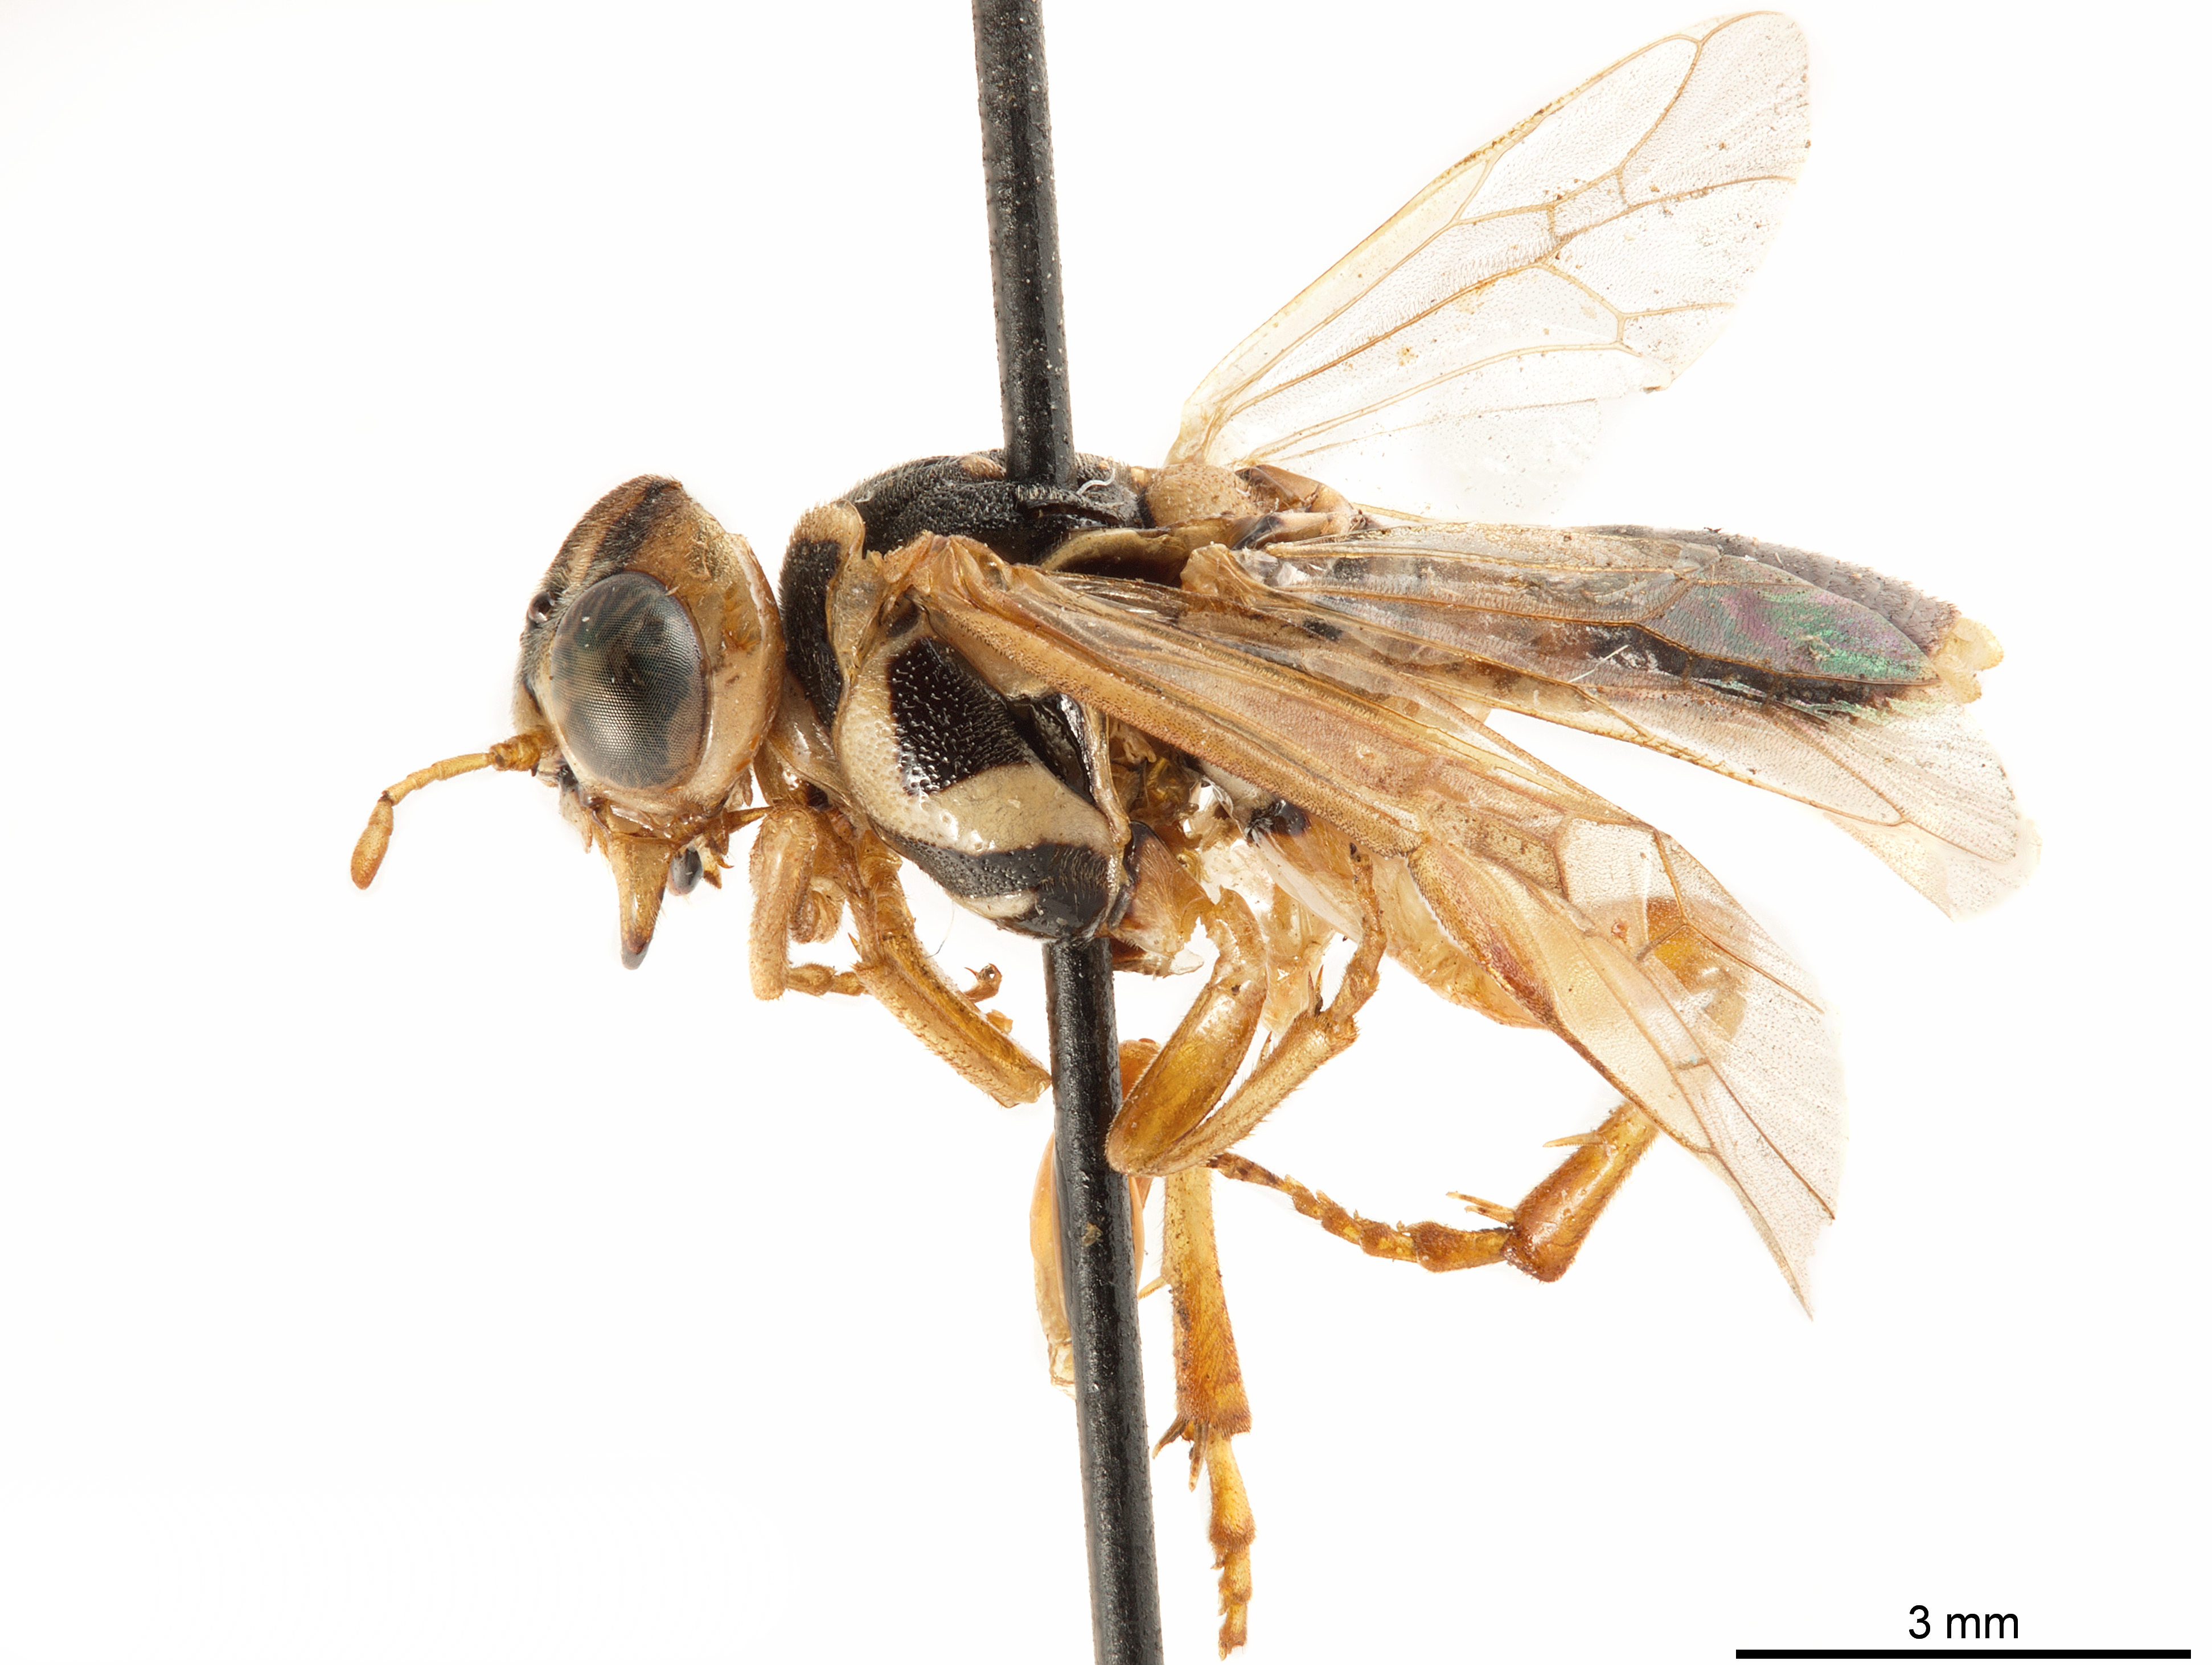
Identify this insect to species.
Xyloperga halidaii
